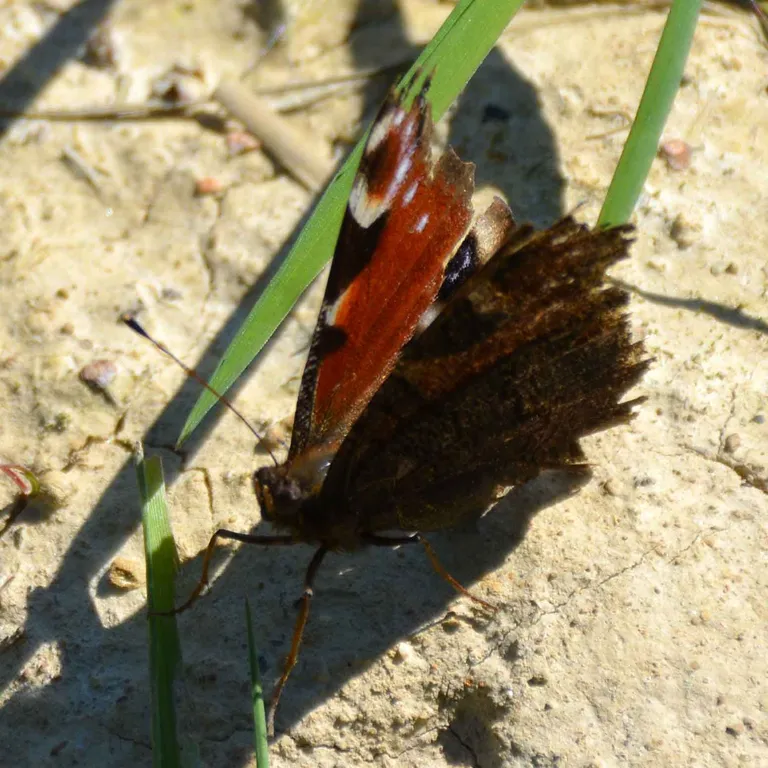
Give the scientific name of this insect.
Aglais io
